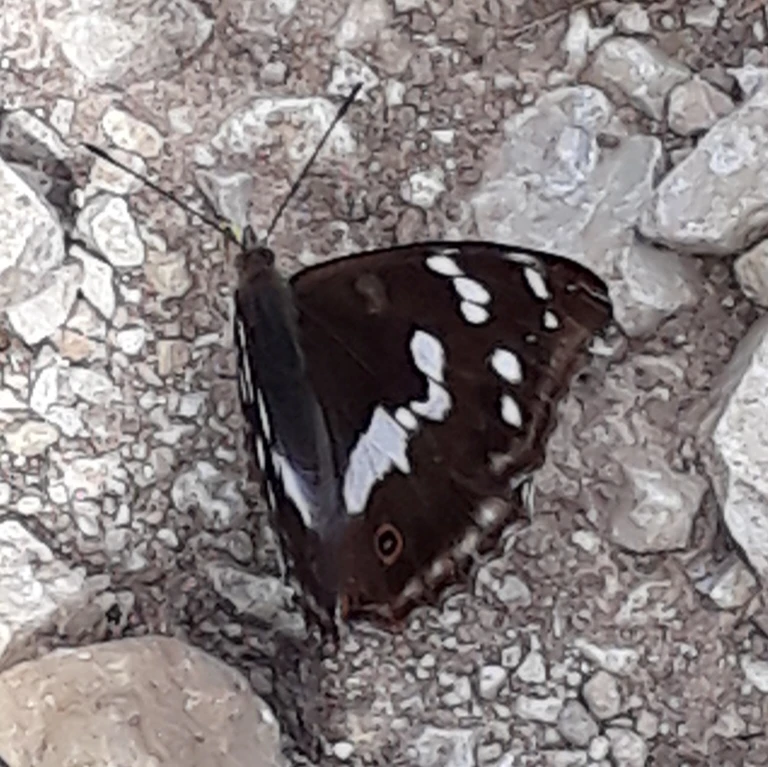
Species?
Apatura iris
